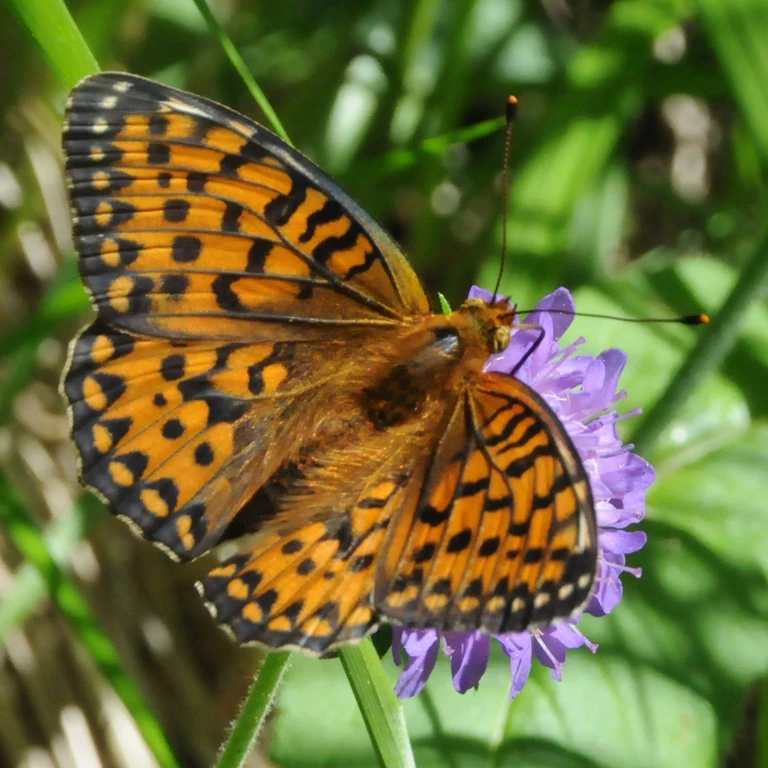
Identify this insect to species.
Speyeria aglaja
